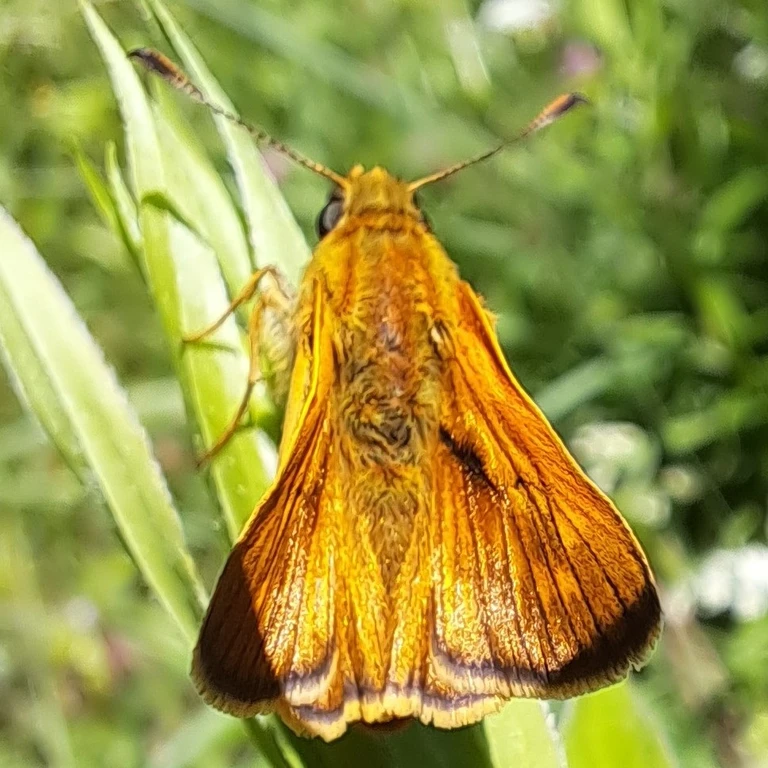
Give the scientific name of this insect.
Ochlodes sylvanus (also Ochlodes venata)
